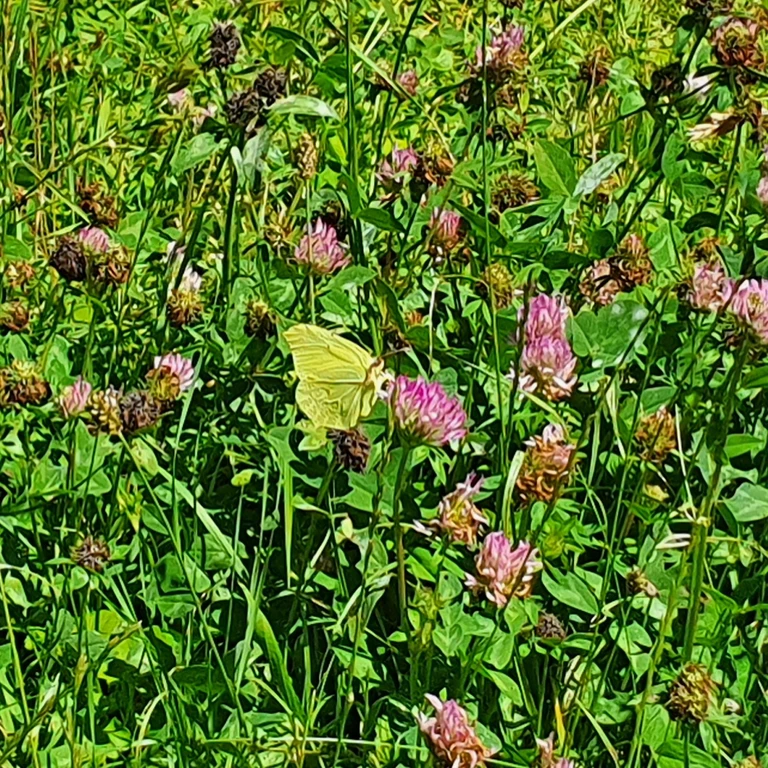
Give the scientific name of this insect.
Gonepteryx rhamni
